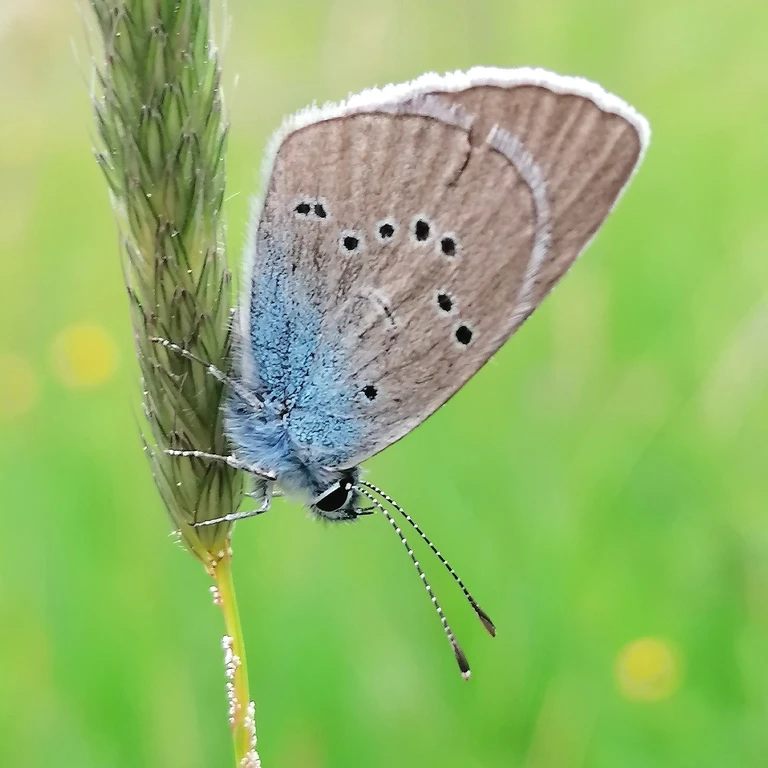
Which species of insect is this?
Cyaniris semiargus
